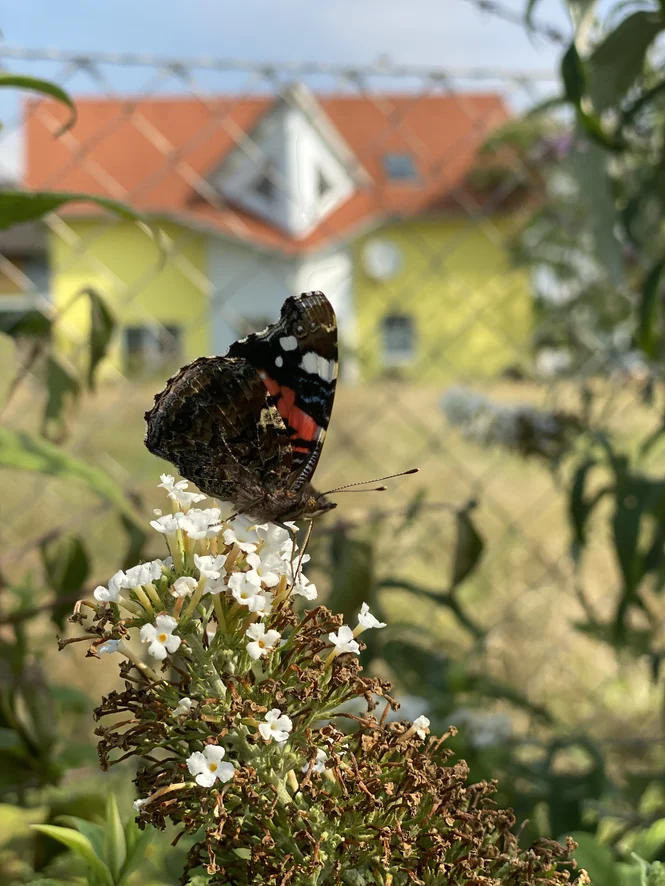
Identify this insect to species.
Vanessa atalanta
